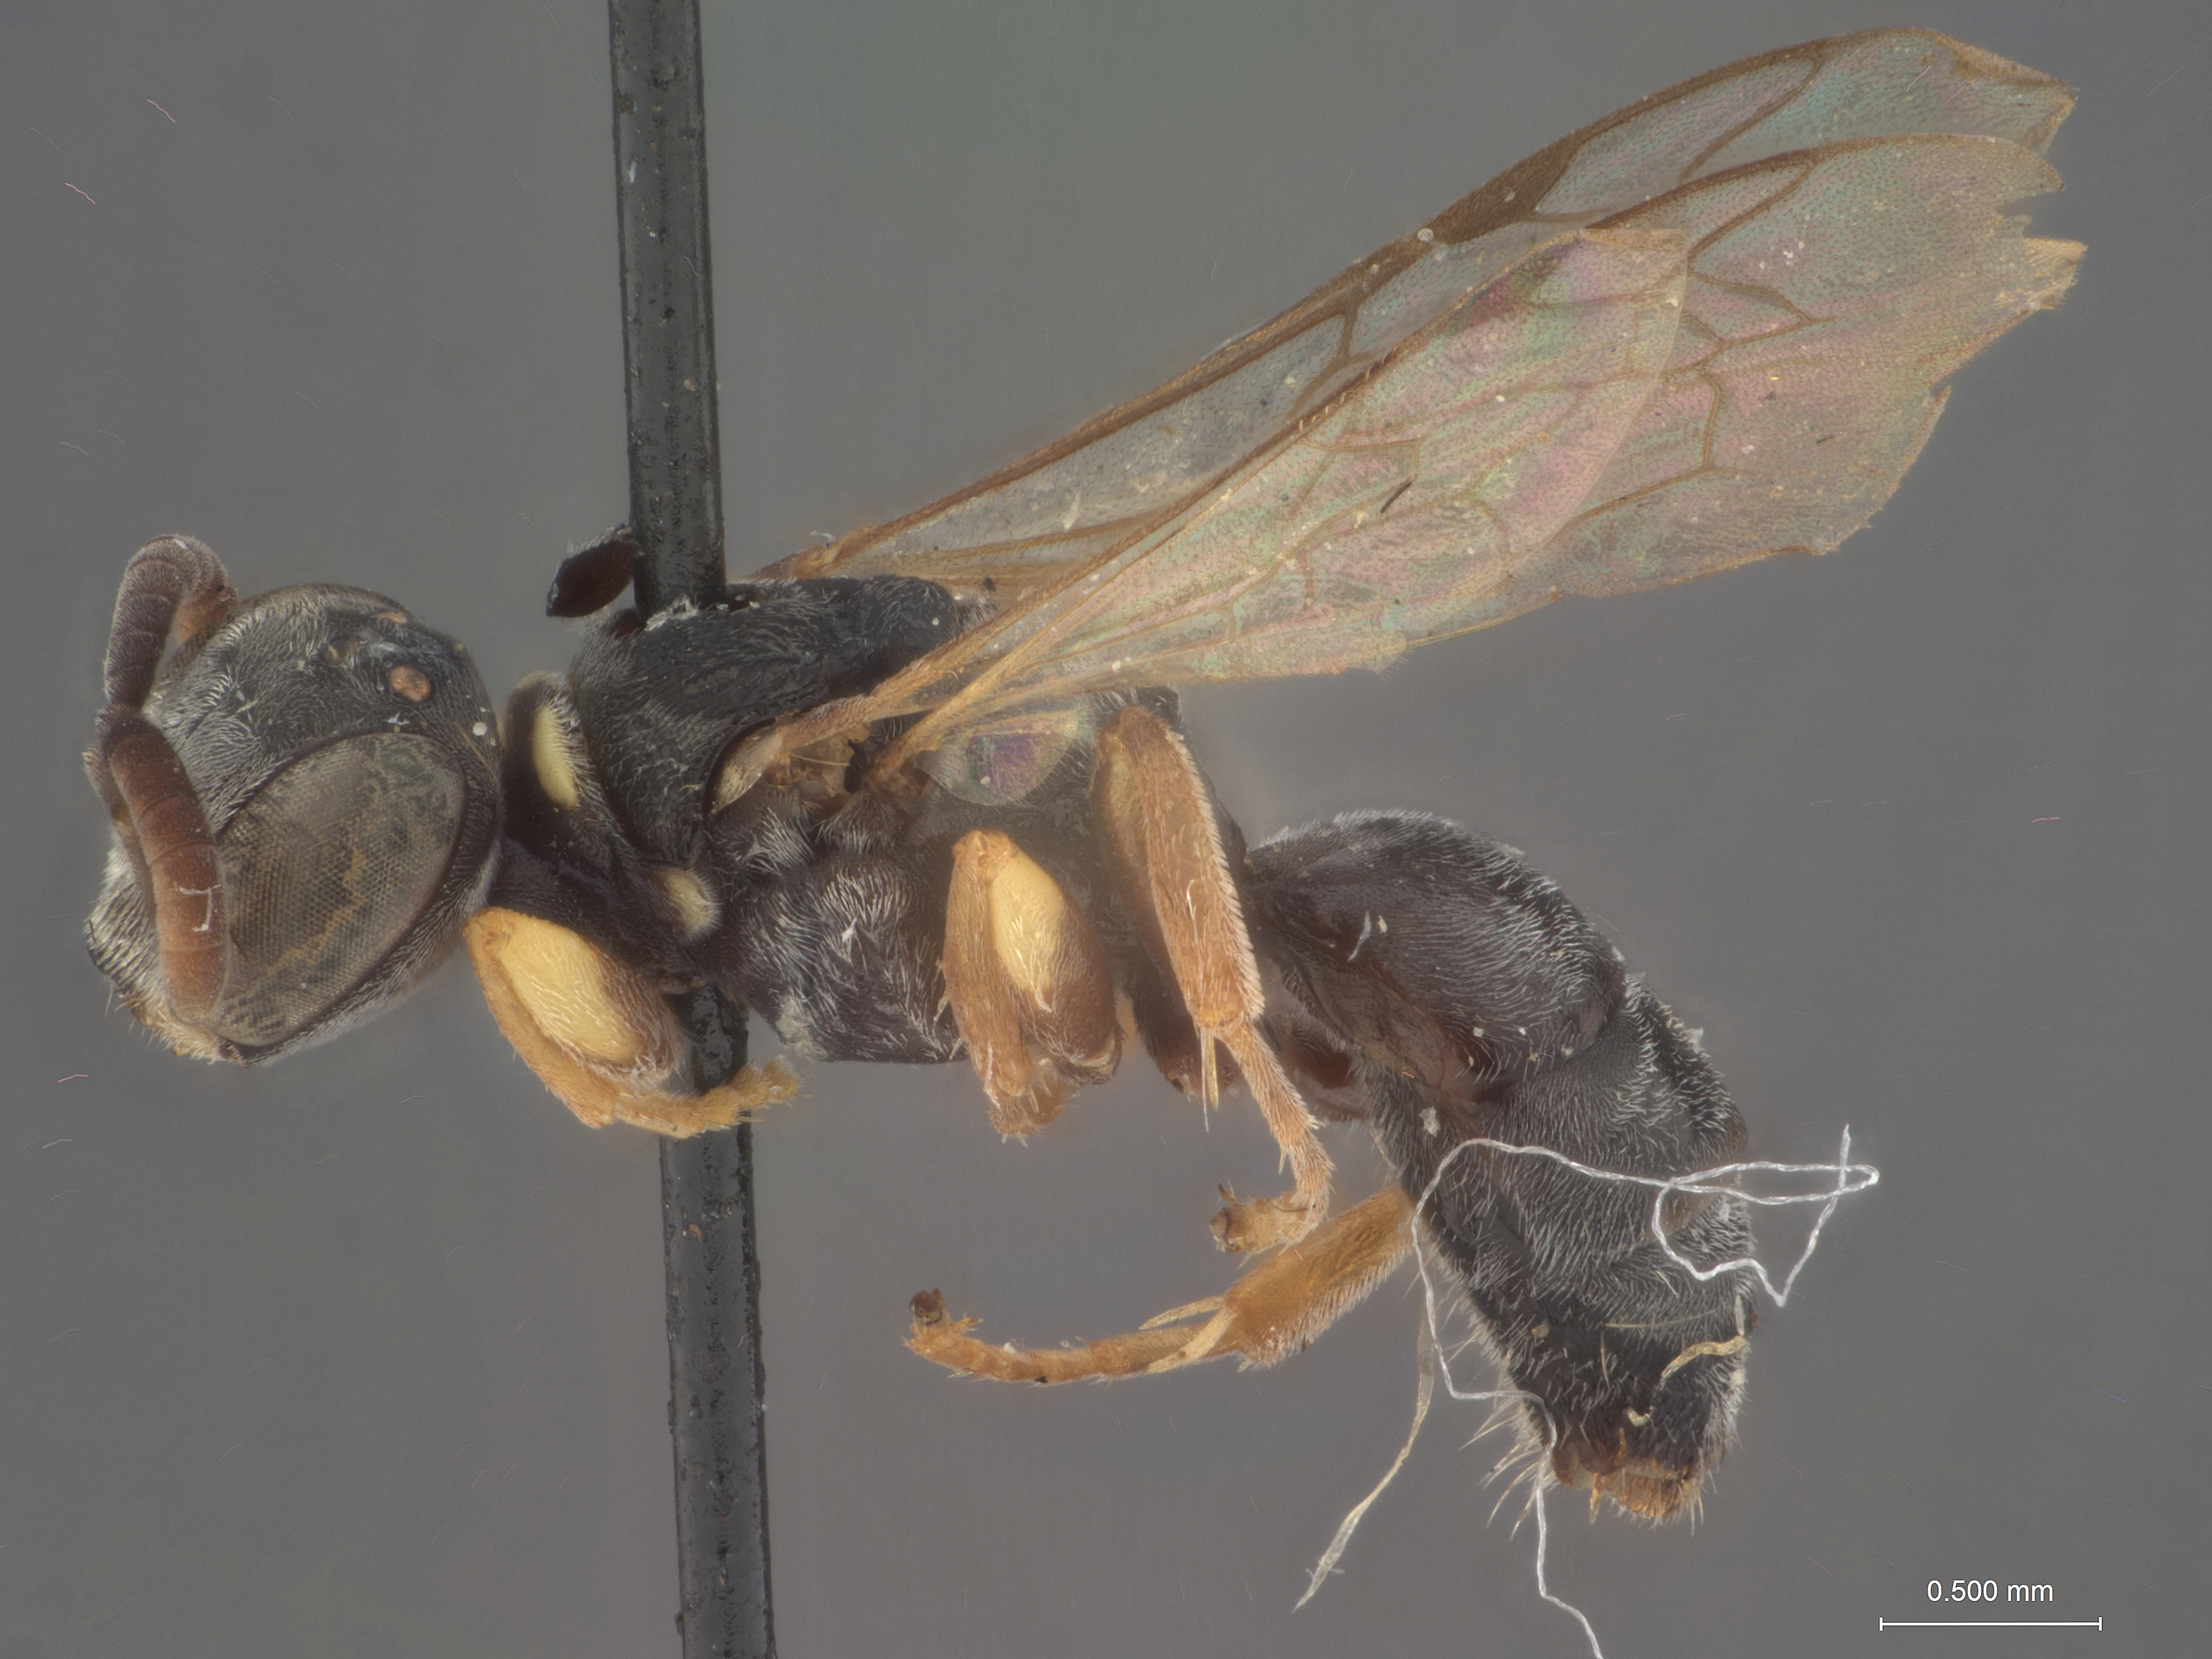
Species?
Sericophorus halli
